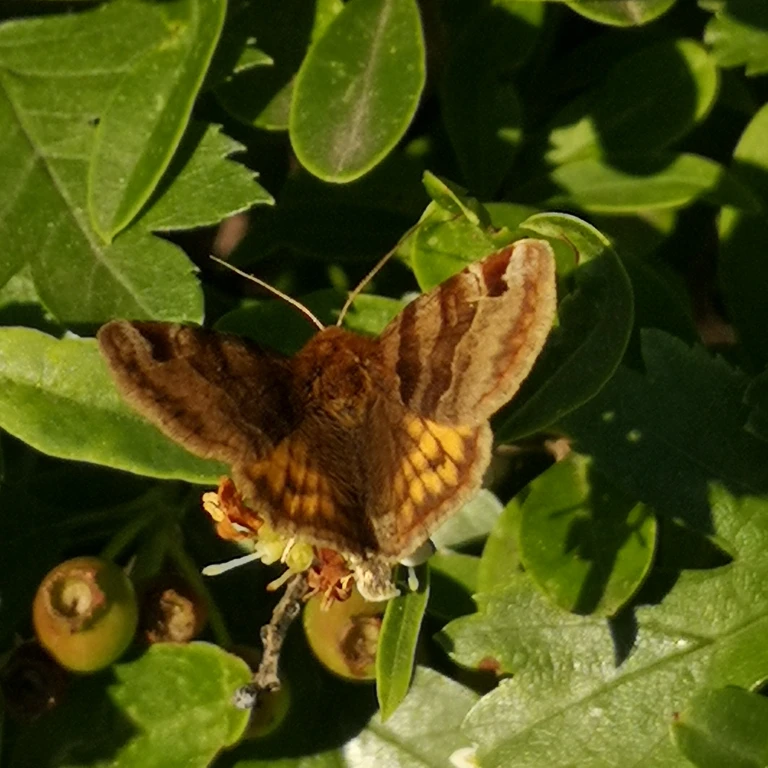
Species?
Euclidia glyphica
